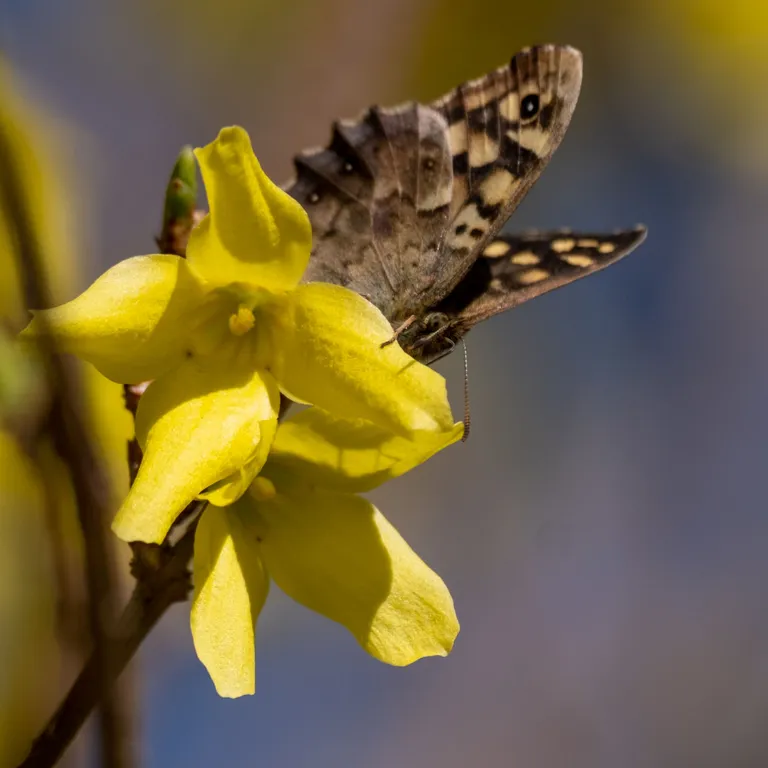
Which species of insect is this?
Pararge aegeria
